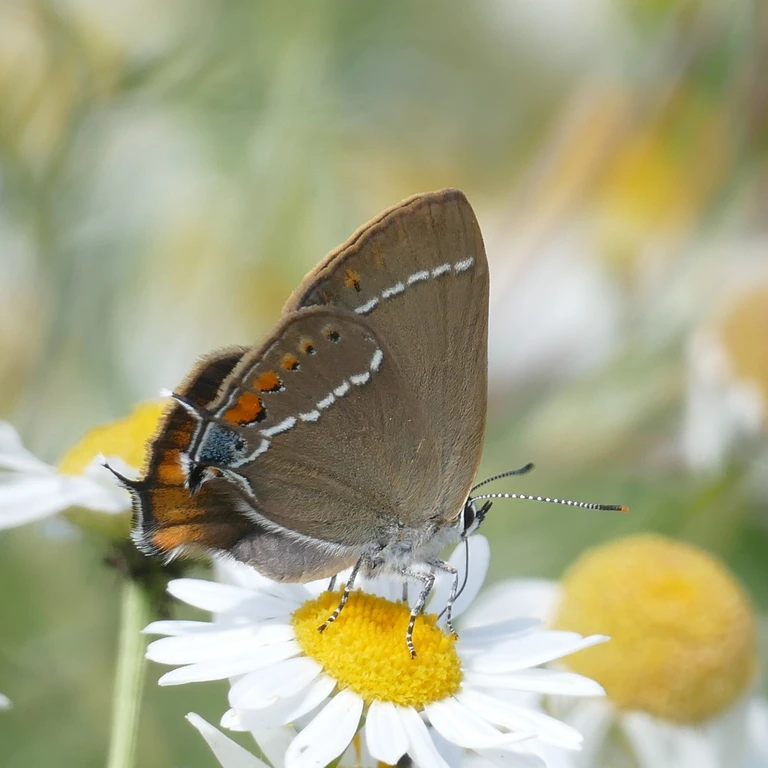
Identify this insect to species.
Satyrium spini (also Tuttiola spini)
